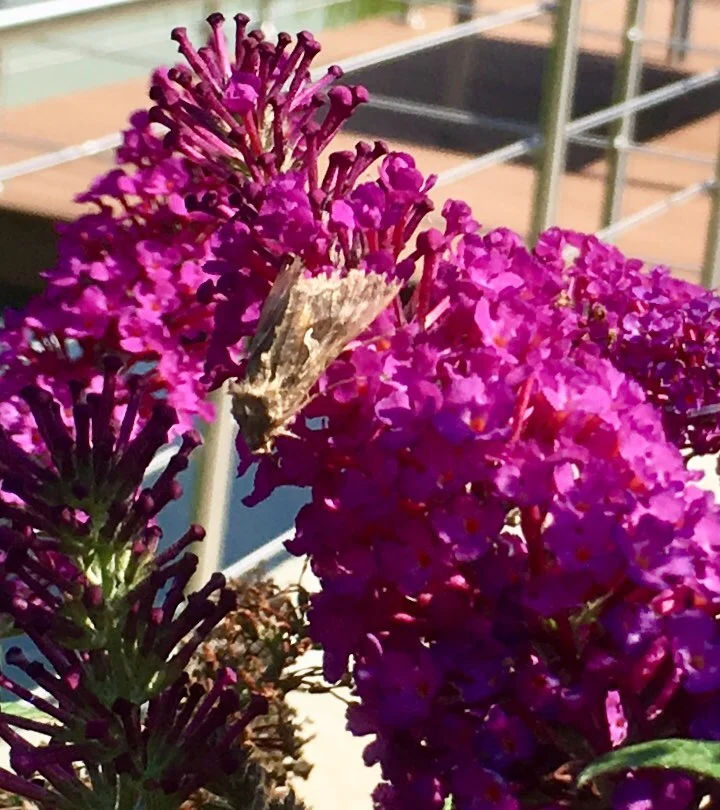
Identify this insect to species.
Autographa gamma
